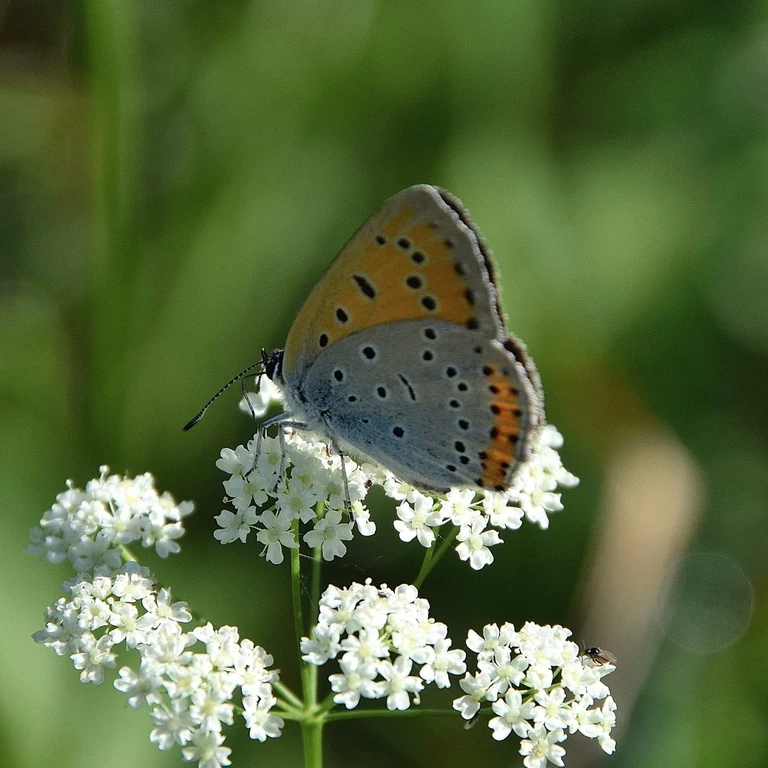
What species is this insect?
Lycaena dispar
